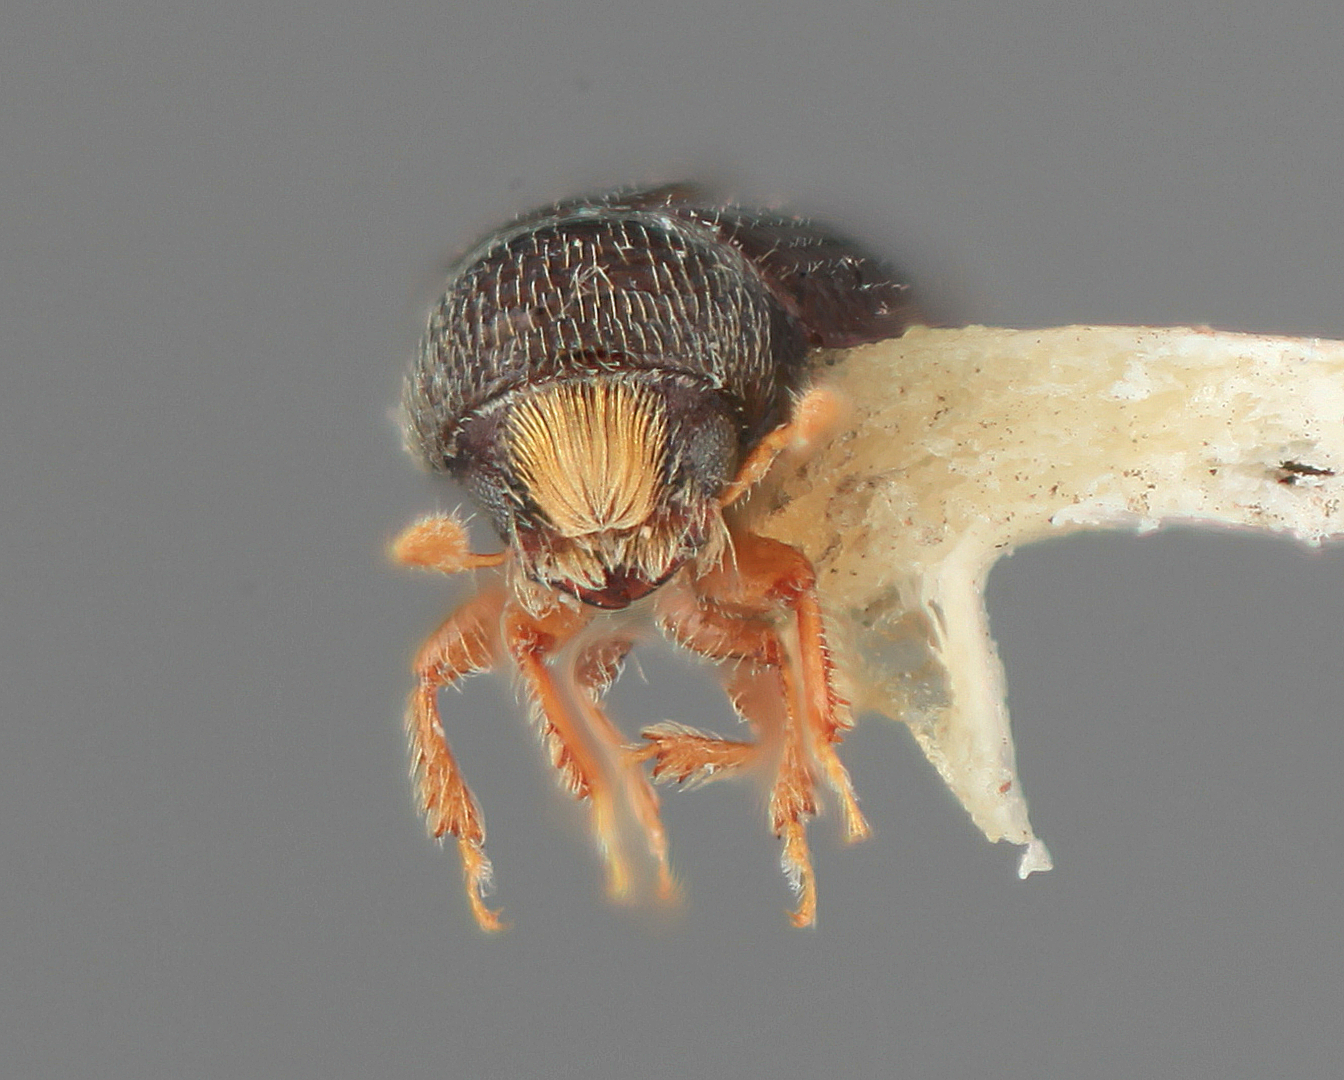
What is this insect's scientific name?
Pityophthorus inceptis
